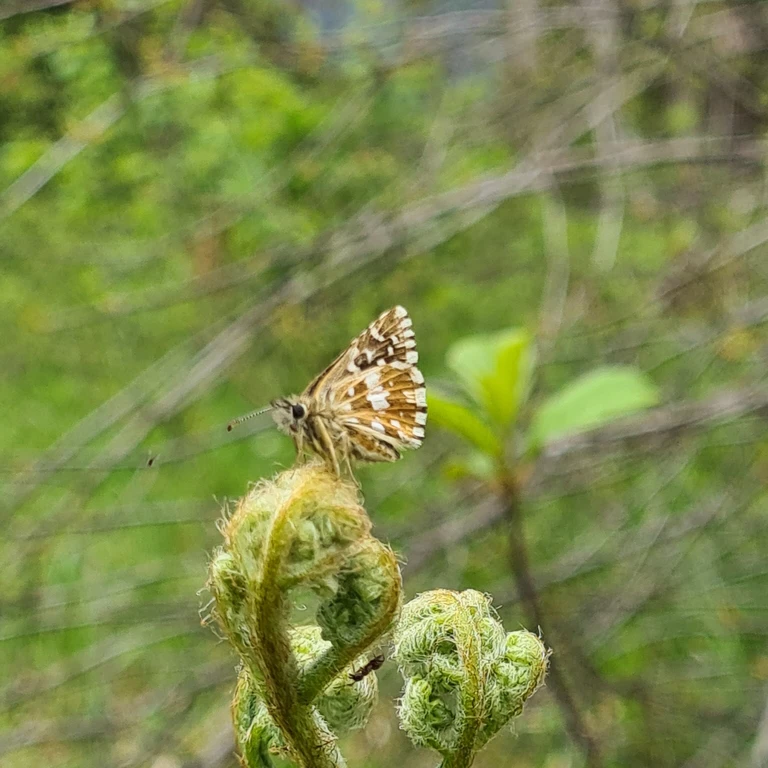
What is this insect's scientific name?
Pyrgus malvae
